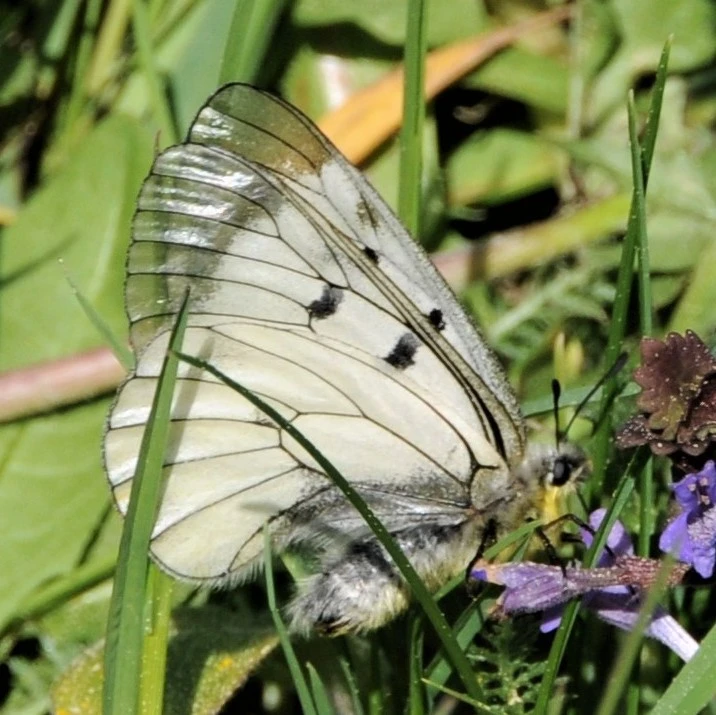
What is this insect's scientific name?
Parnassius mnemosyne
